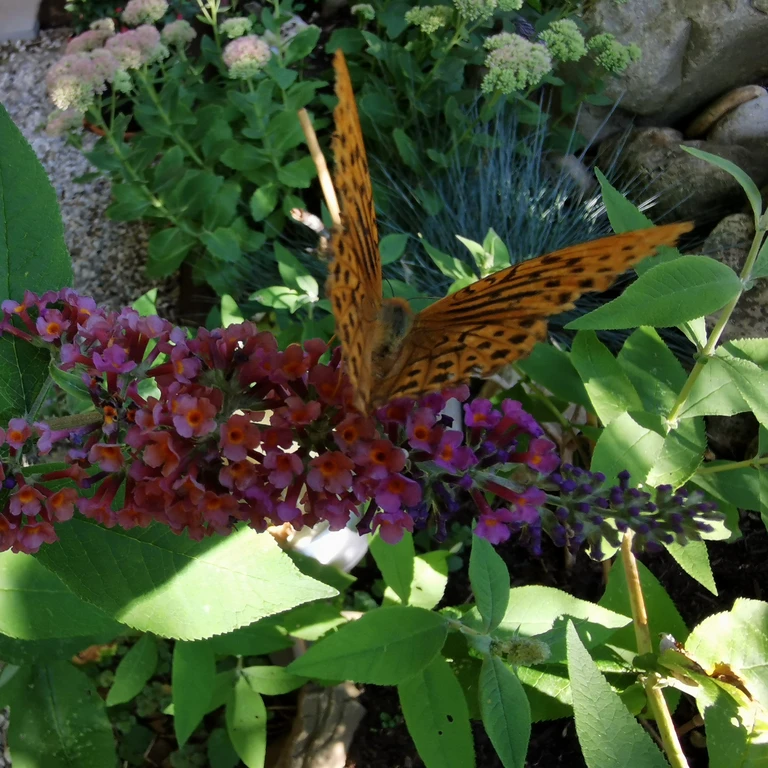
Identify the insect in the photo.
Argynnis paphia
